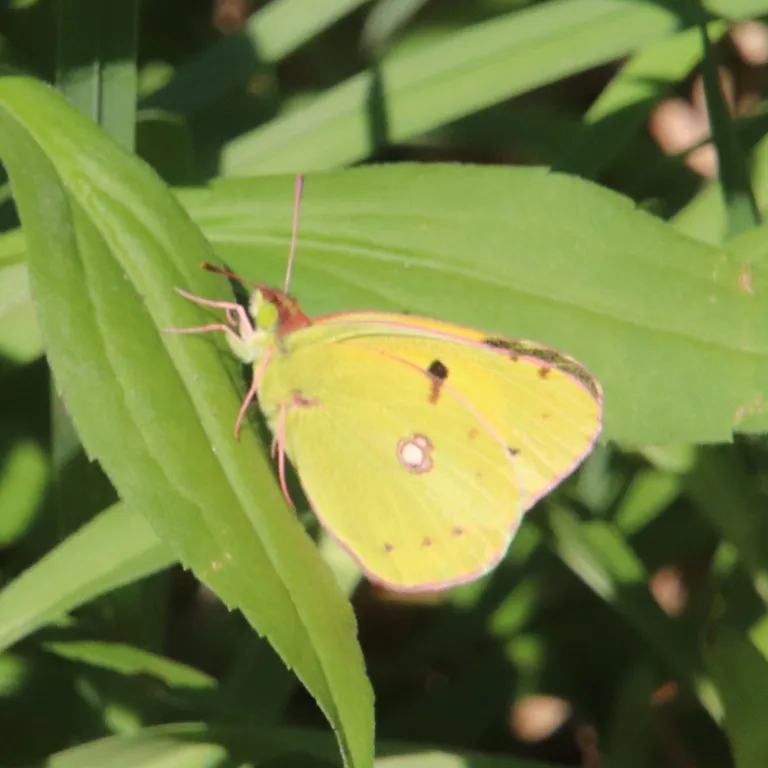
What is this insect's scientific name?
Colias croceus
